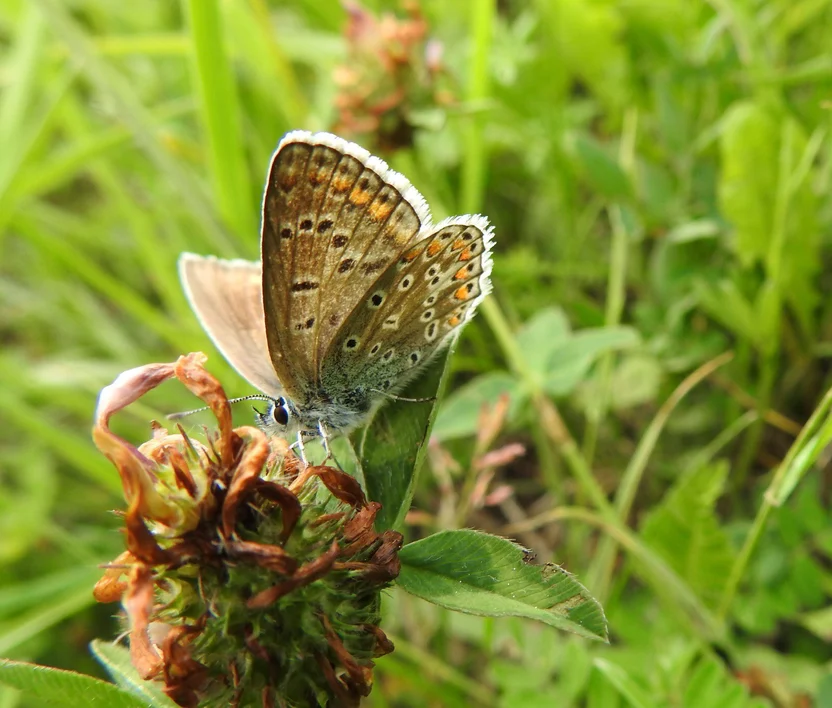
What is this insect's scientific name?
Polyommatus icarus
